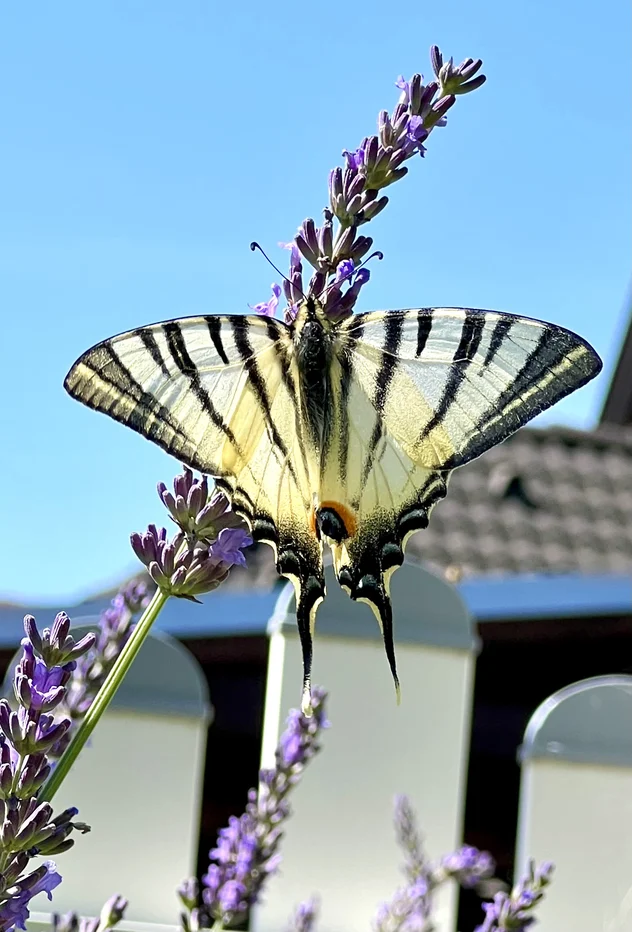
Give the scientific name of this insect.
Iphiclides podalirius
